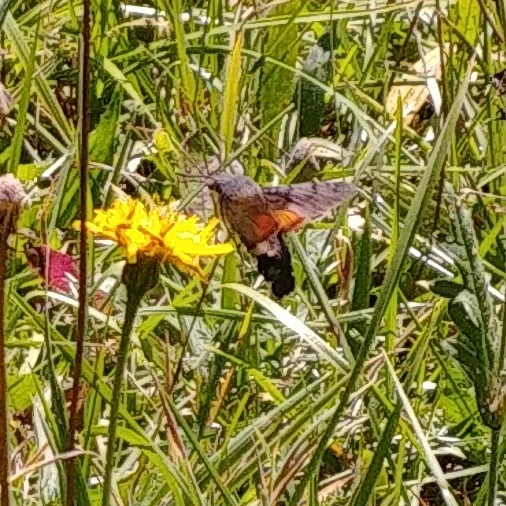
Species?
Macroglossum stellatarum
